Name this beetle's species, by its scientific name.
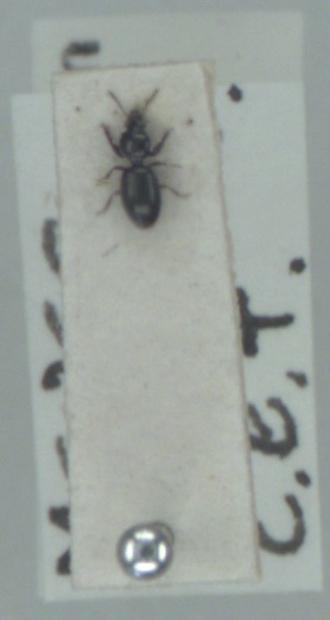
Dyschirius globosus
